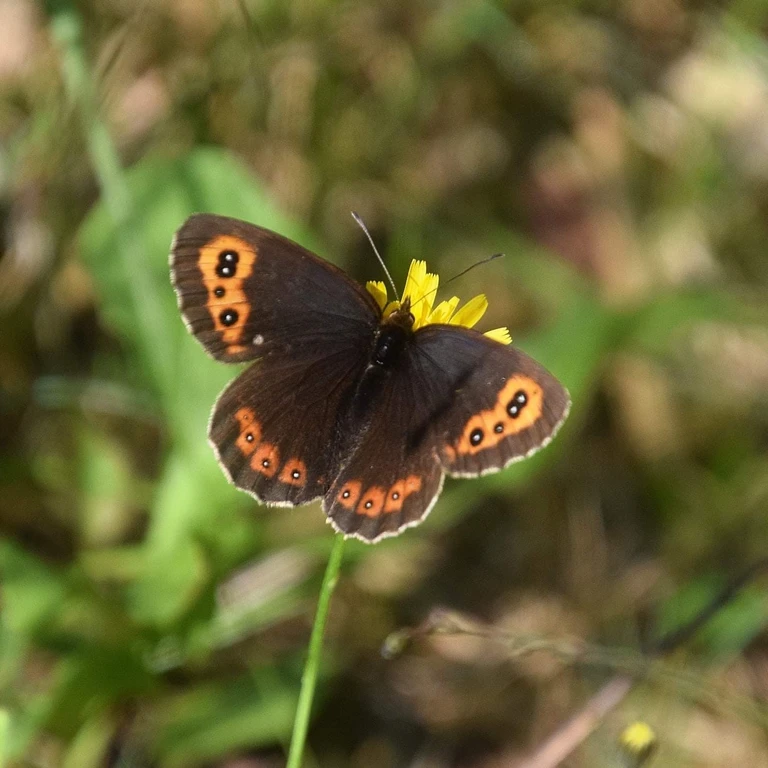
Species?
Erebia aethiops
